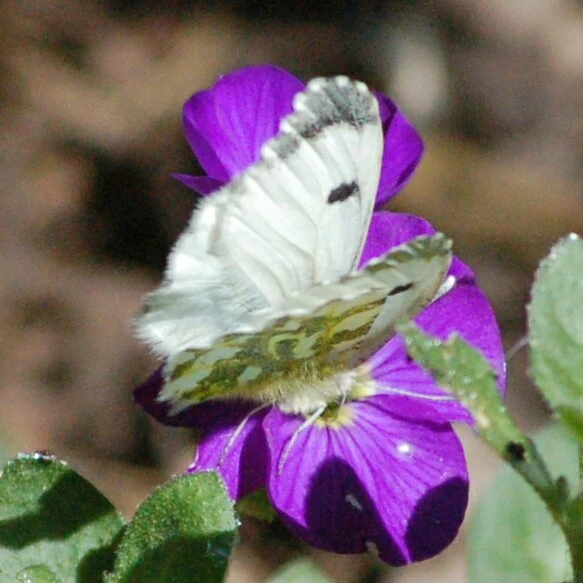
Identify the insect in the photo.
Anthocharis cardamines
